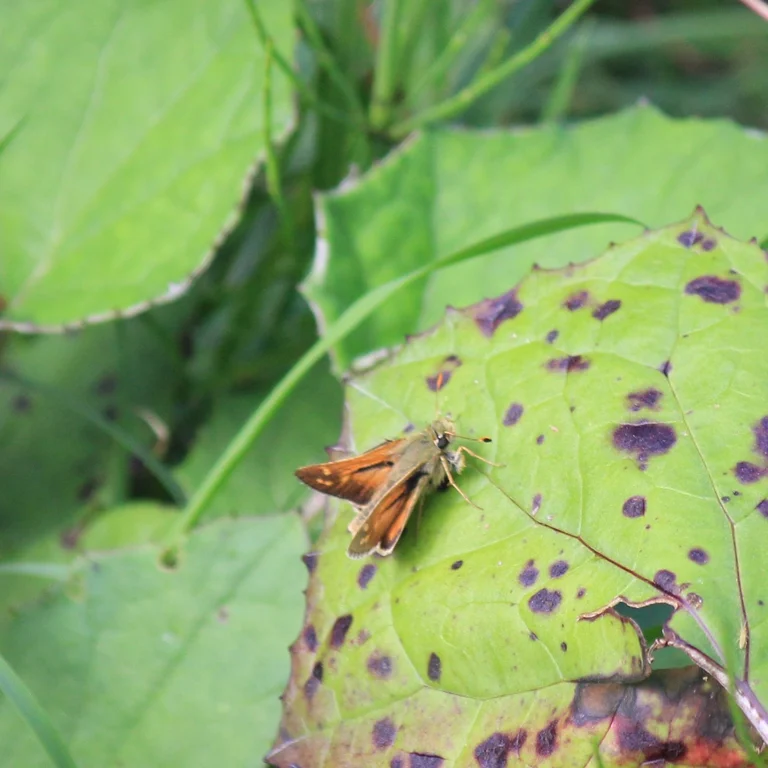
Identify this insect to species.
Hesperia comma
